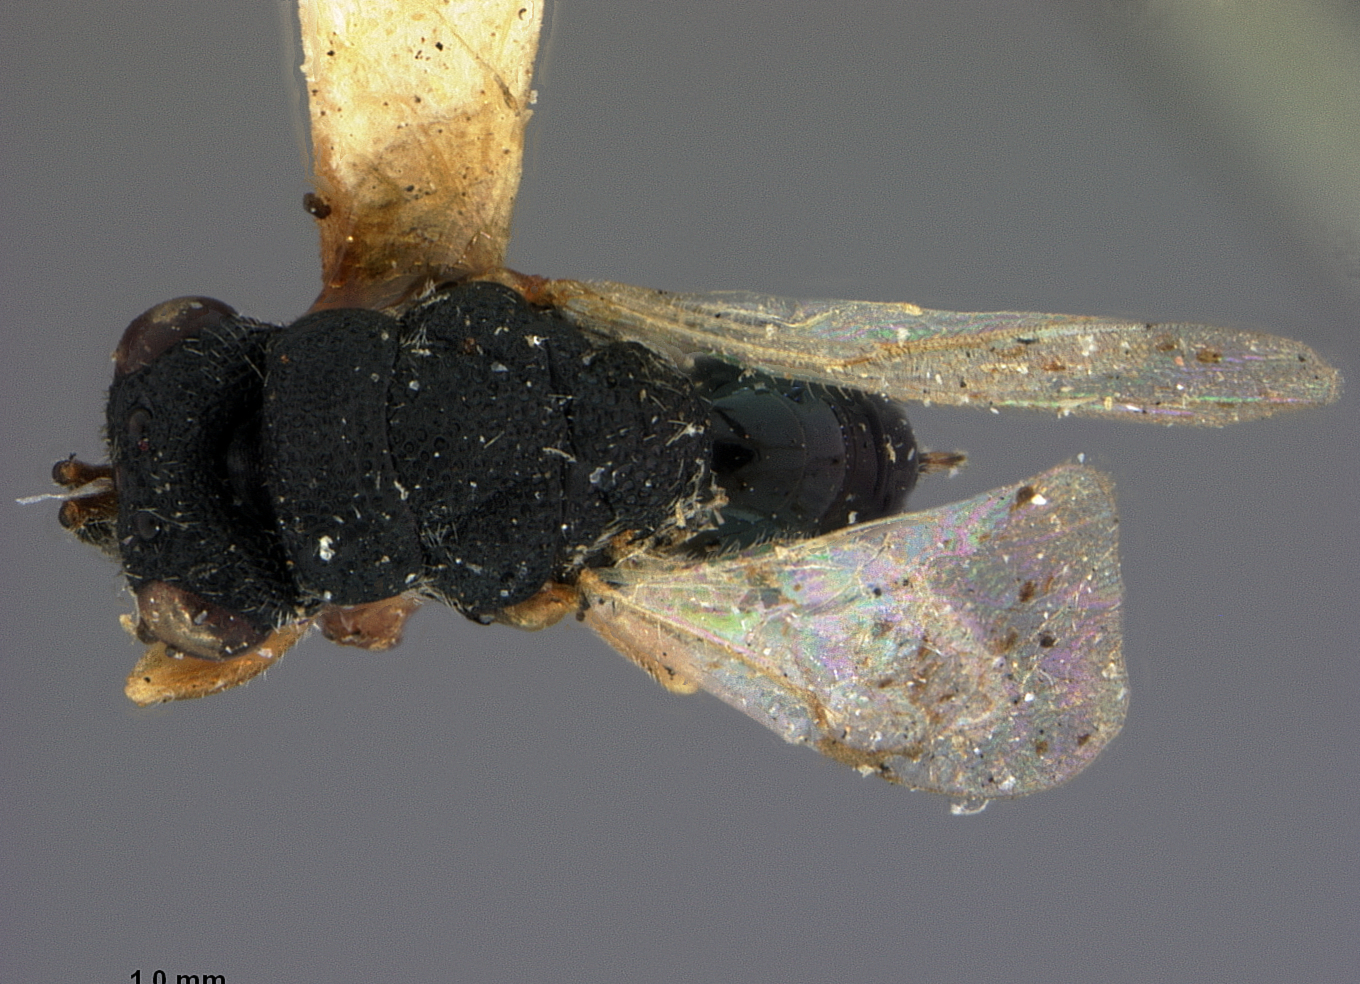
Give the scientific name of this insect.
Eurytoma vagabunda
